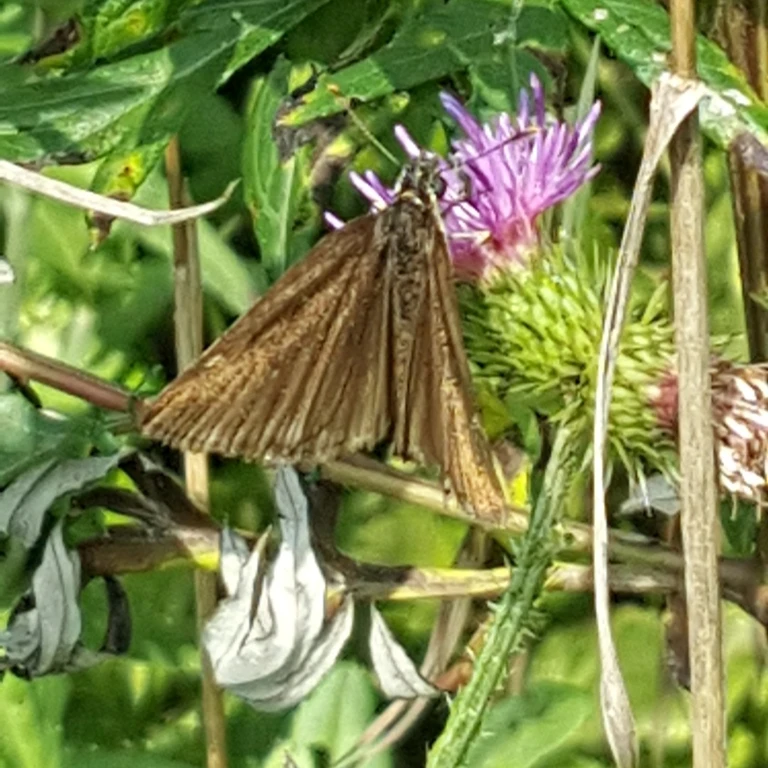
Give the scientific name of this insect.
Heteropterus morpheus
